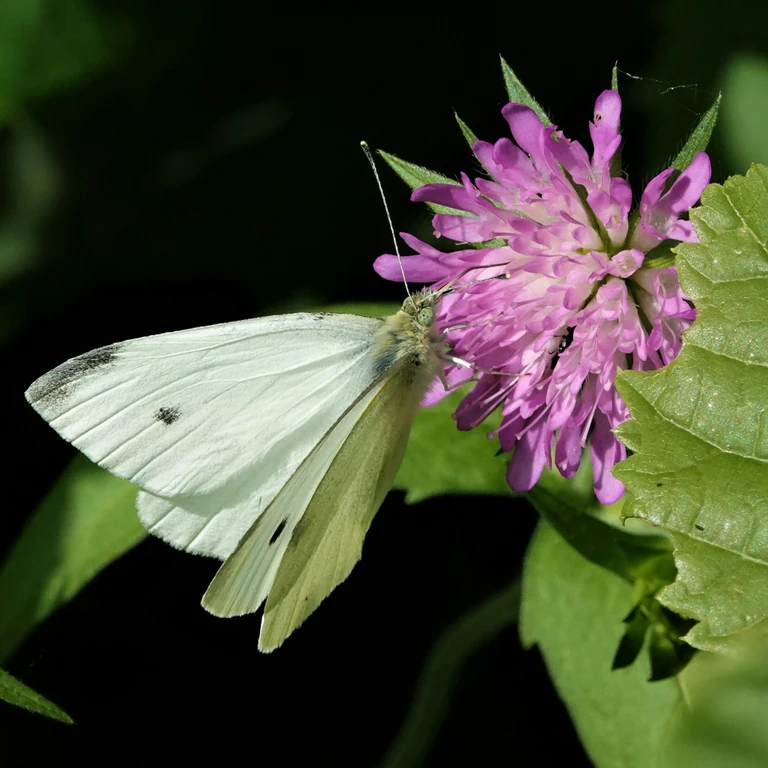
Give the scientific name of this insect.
Pieris rapae
